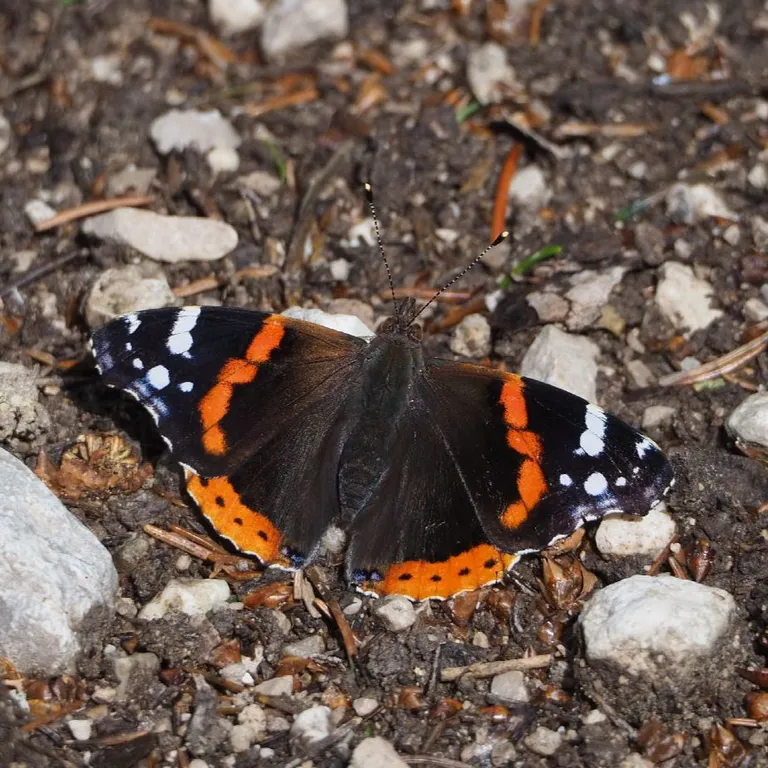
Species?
Vanessa atalanta
